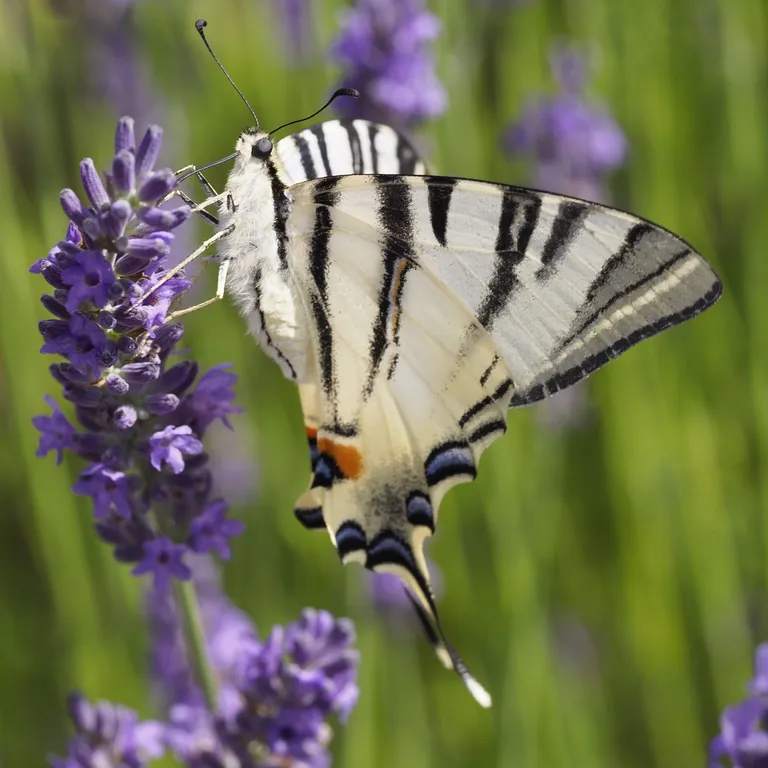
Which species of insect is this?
Iphiclides podalirius
